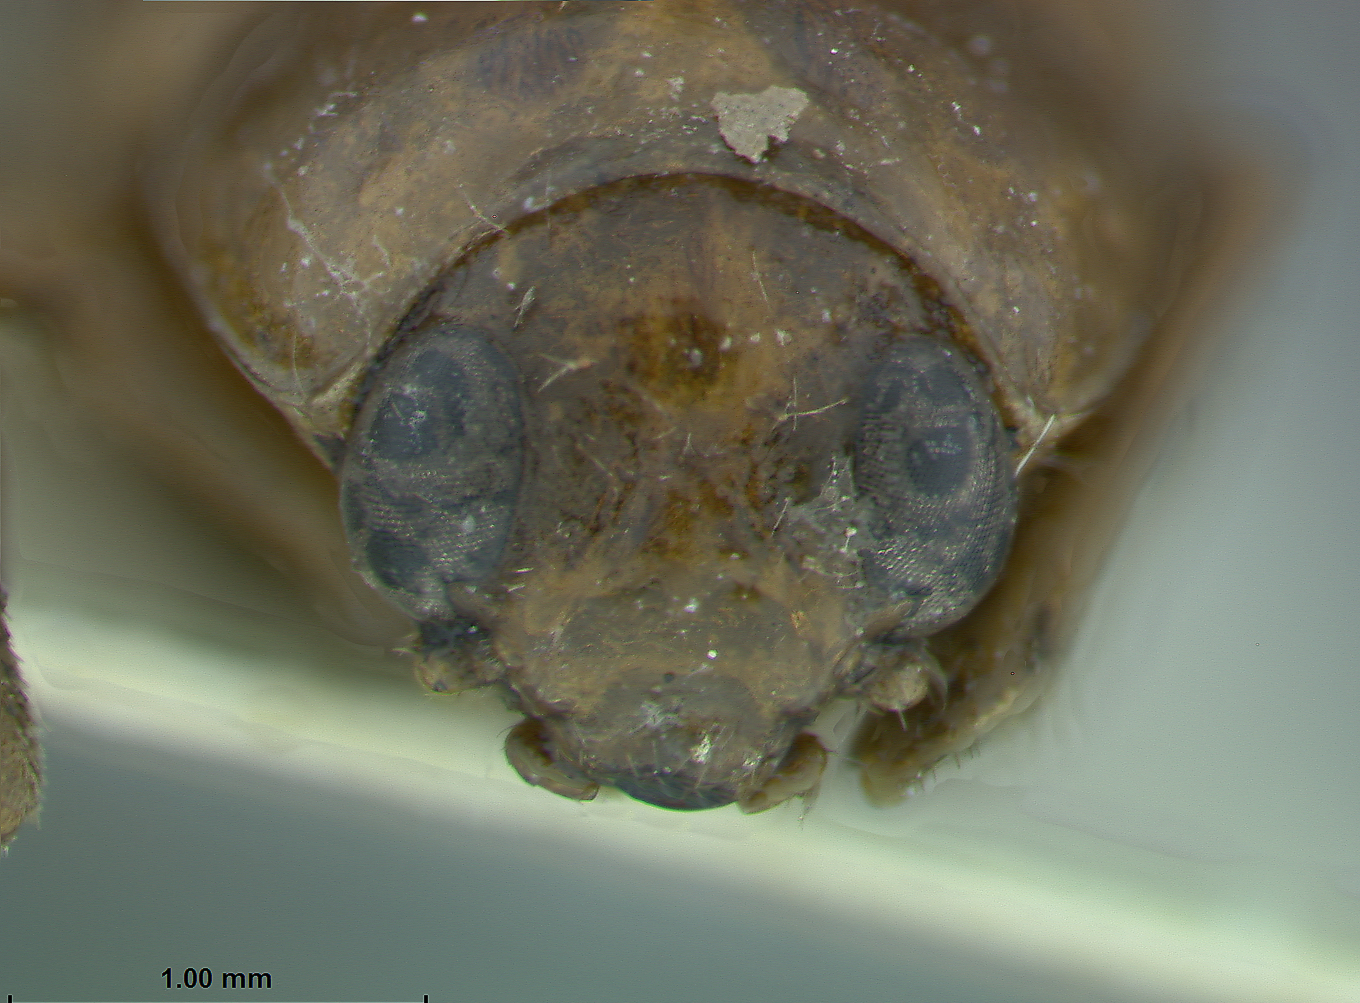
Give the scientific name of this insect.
Aetheodactyla plagiata
